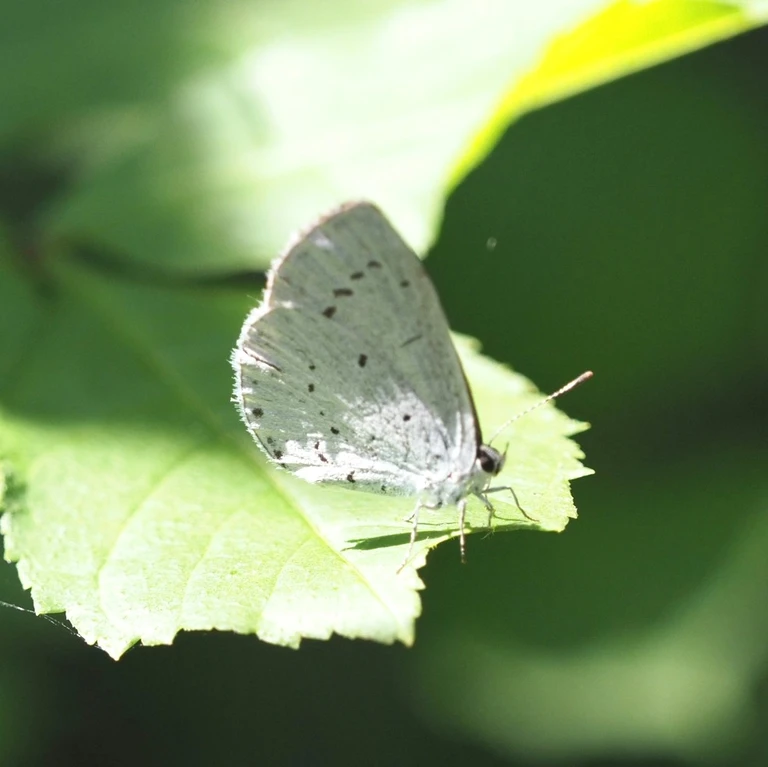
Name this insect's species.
Celastrina argiolus
